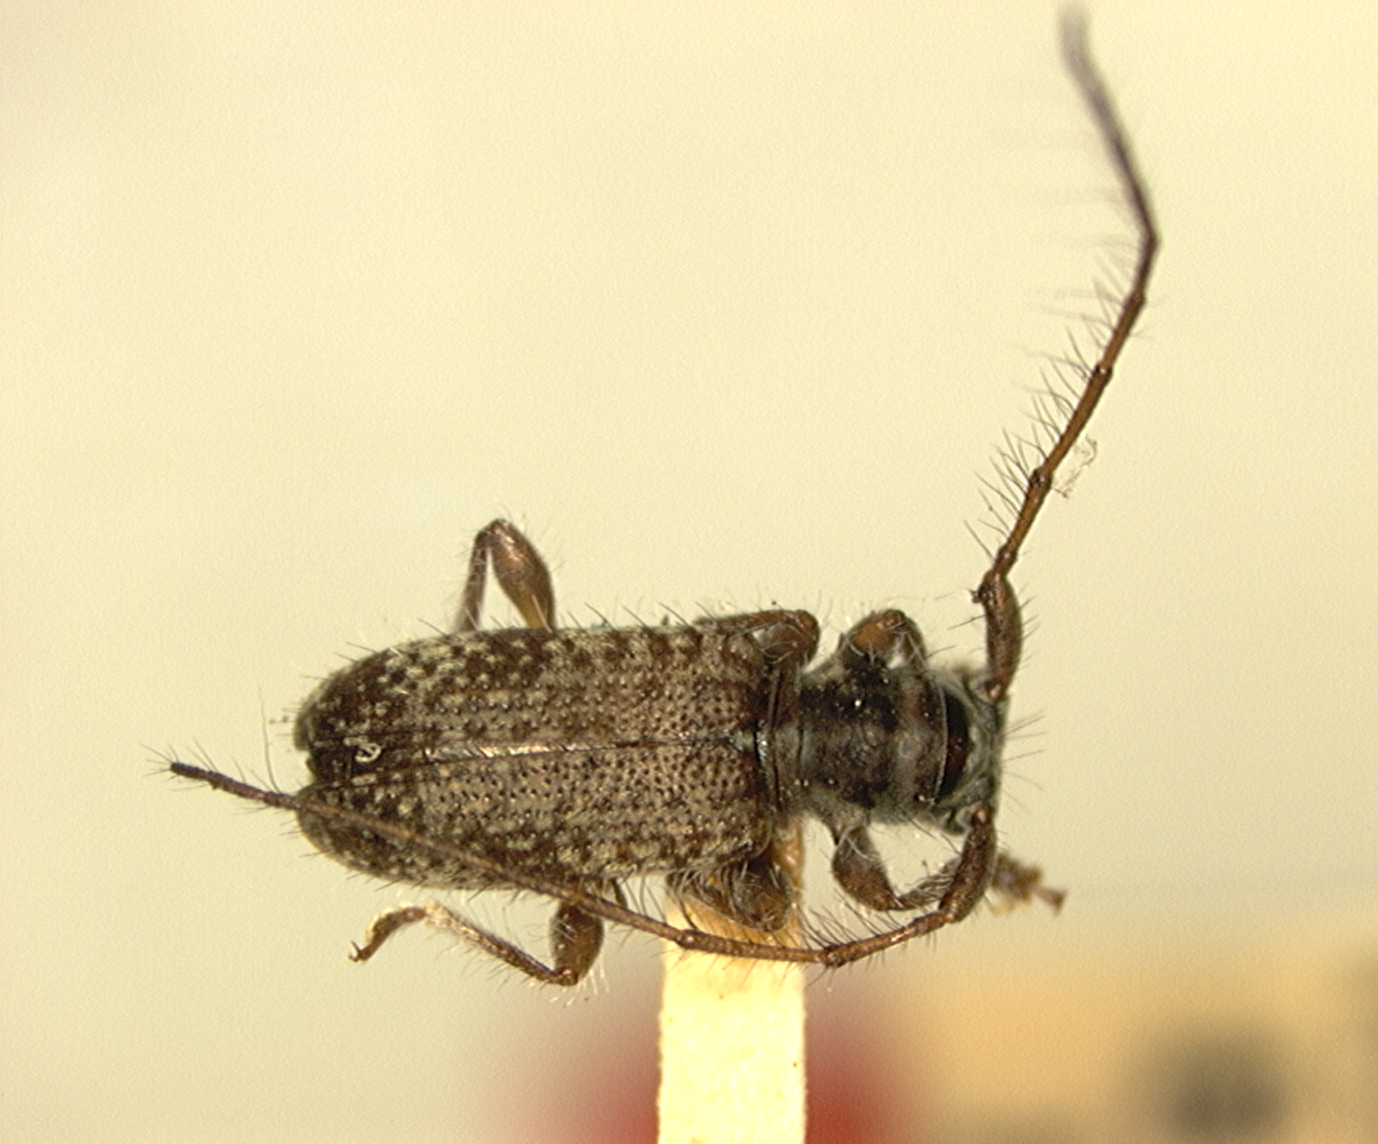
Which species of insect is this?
Enes setiger
